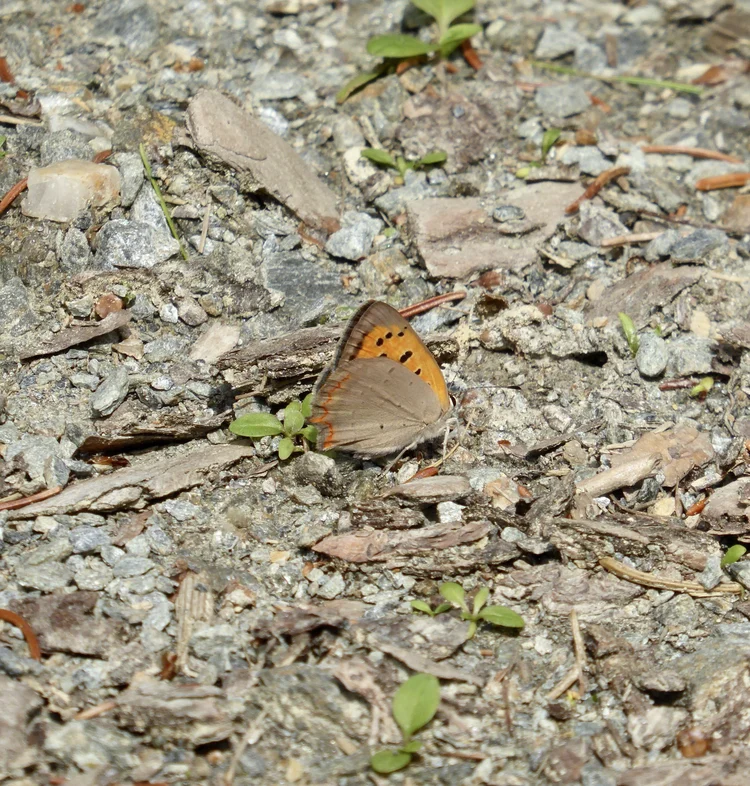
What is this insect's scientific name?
Lycaena phlaeas
